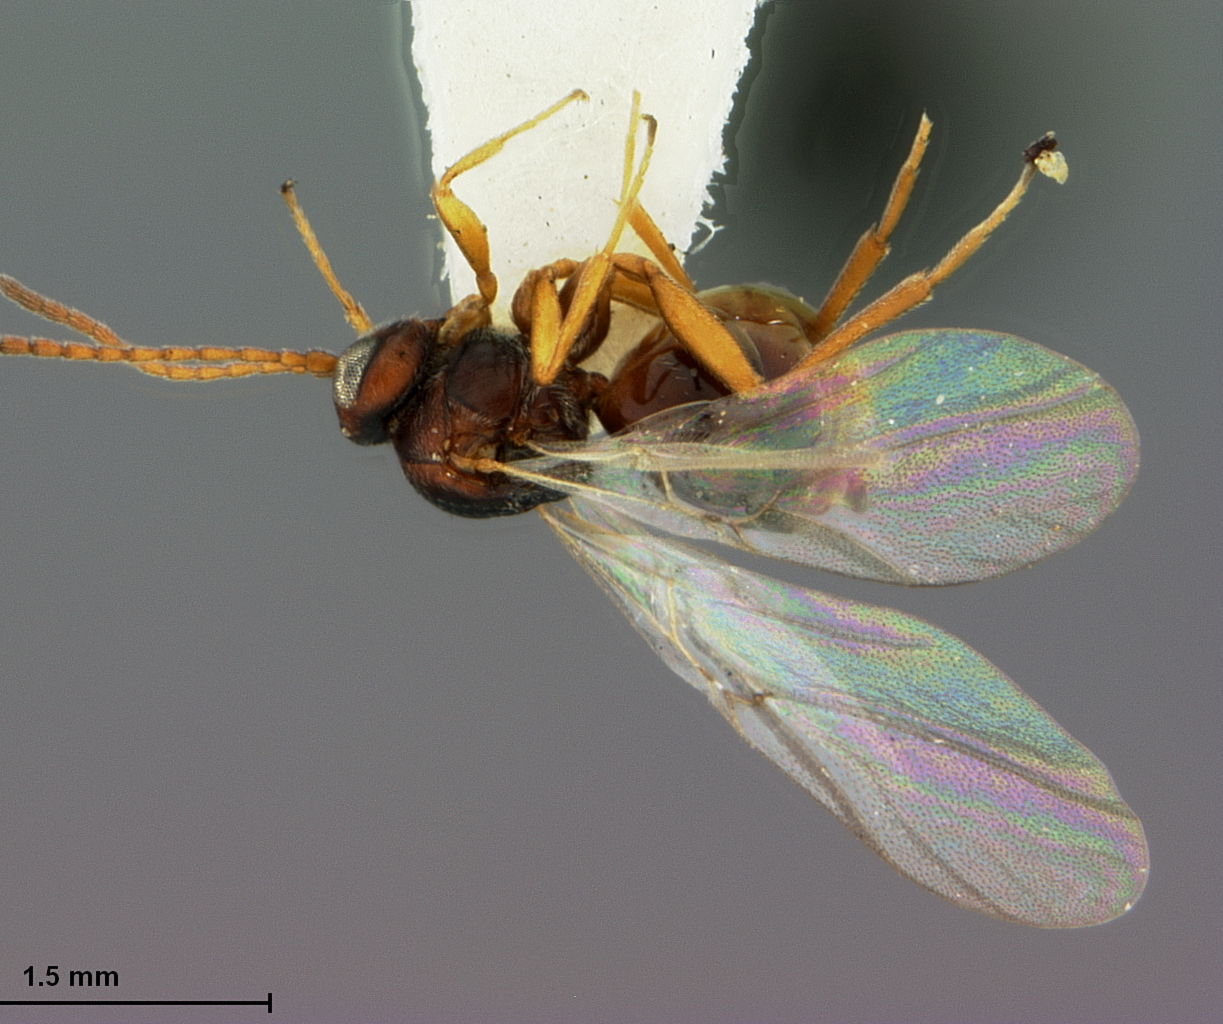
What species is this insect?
Andricus projectus
